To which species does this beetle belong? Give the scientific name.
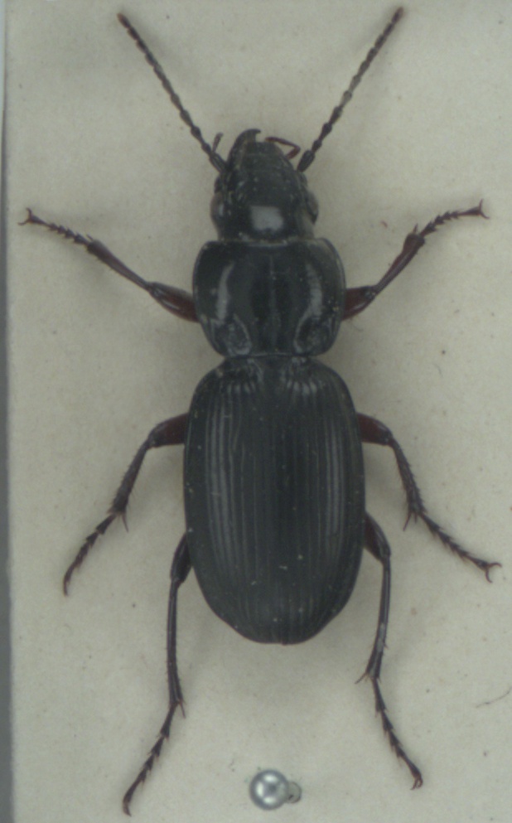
Pterostichus madidus
